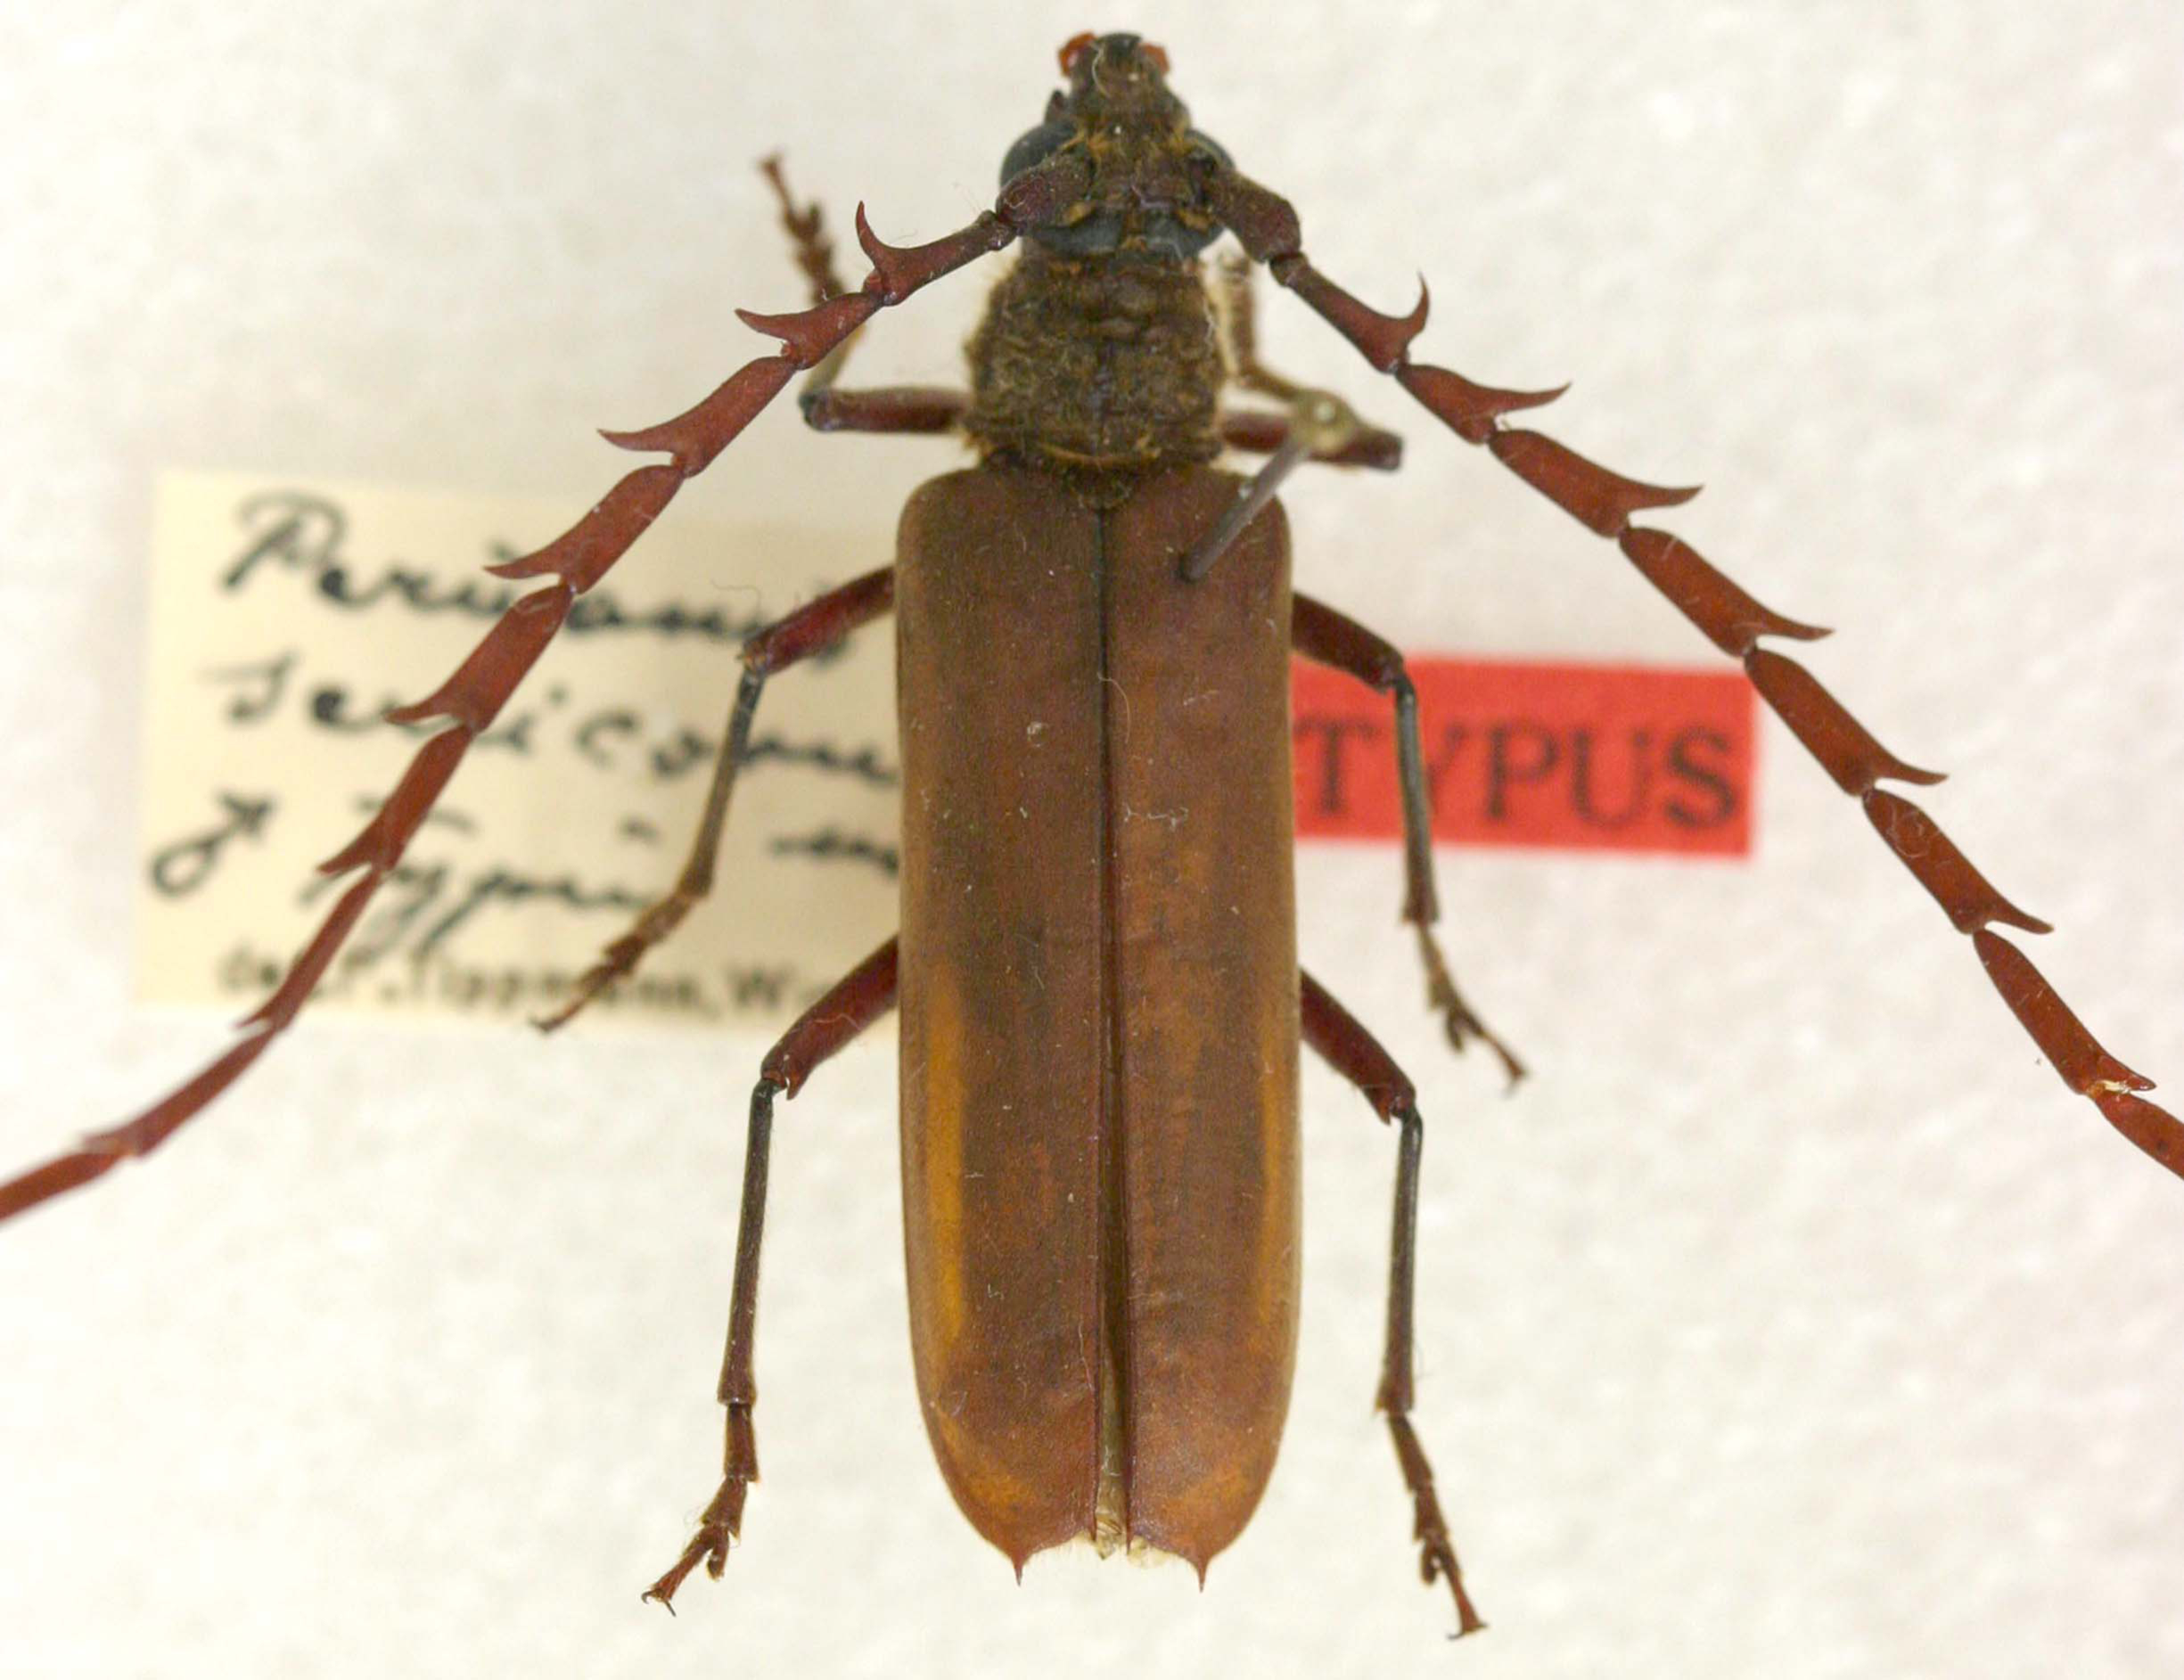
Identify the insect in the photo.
Peruanus serricornis
